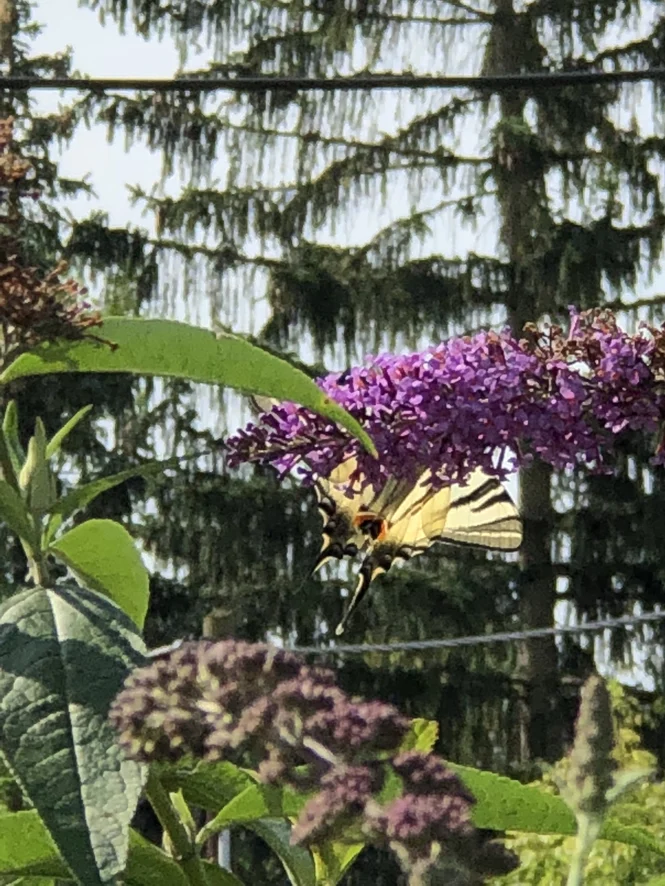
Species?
Iphiclides podalirius
